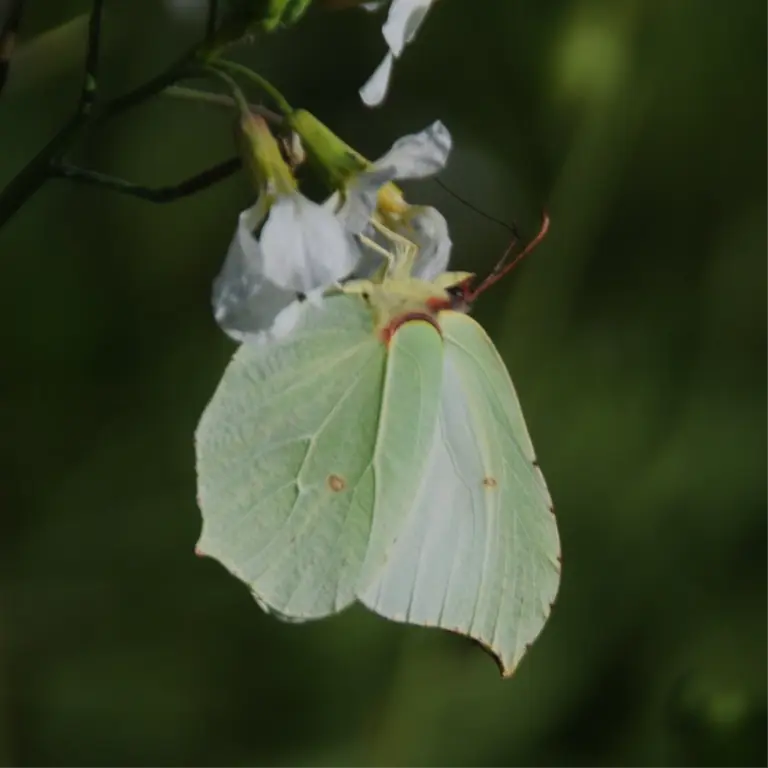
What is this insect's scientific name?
Gonepteryx rhamni
